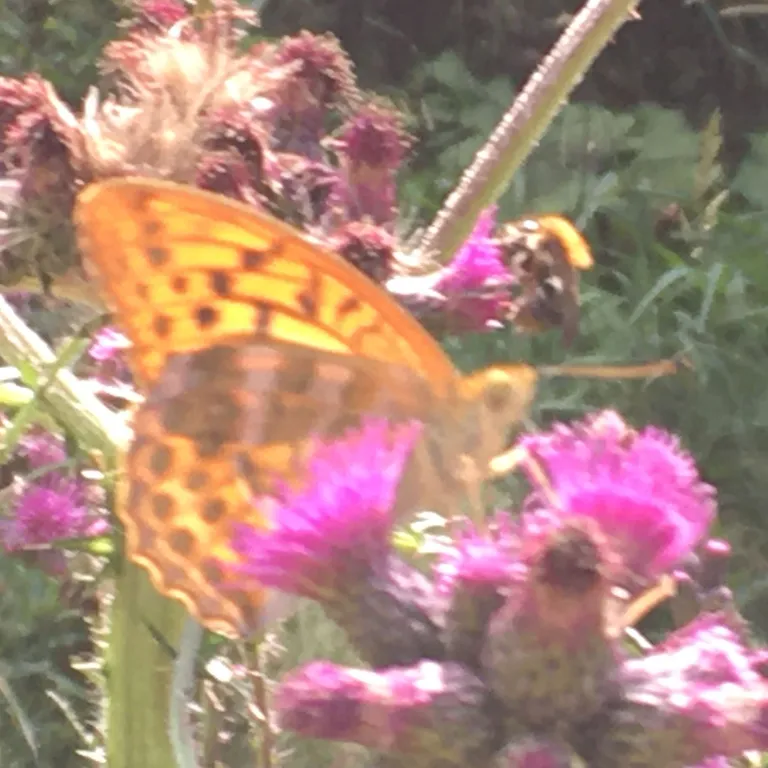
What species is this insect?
Argynnis paphia
